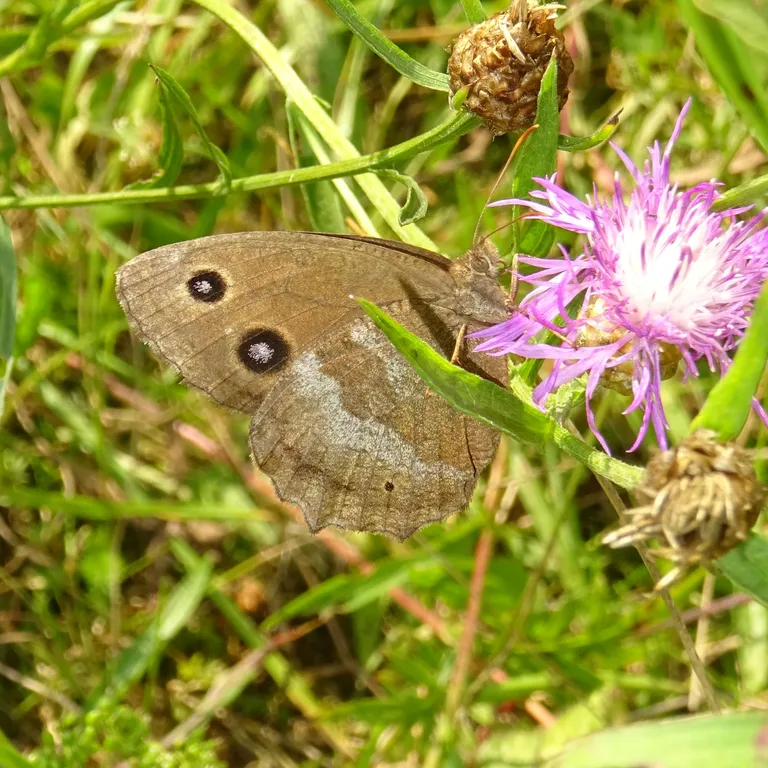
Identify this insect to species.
Minois dryas
